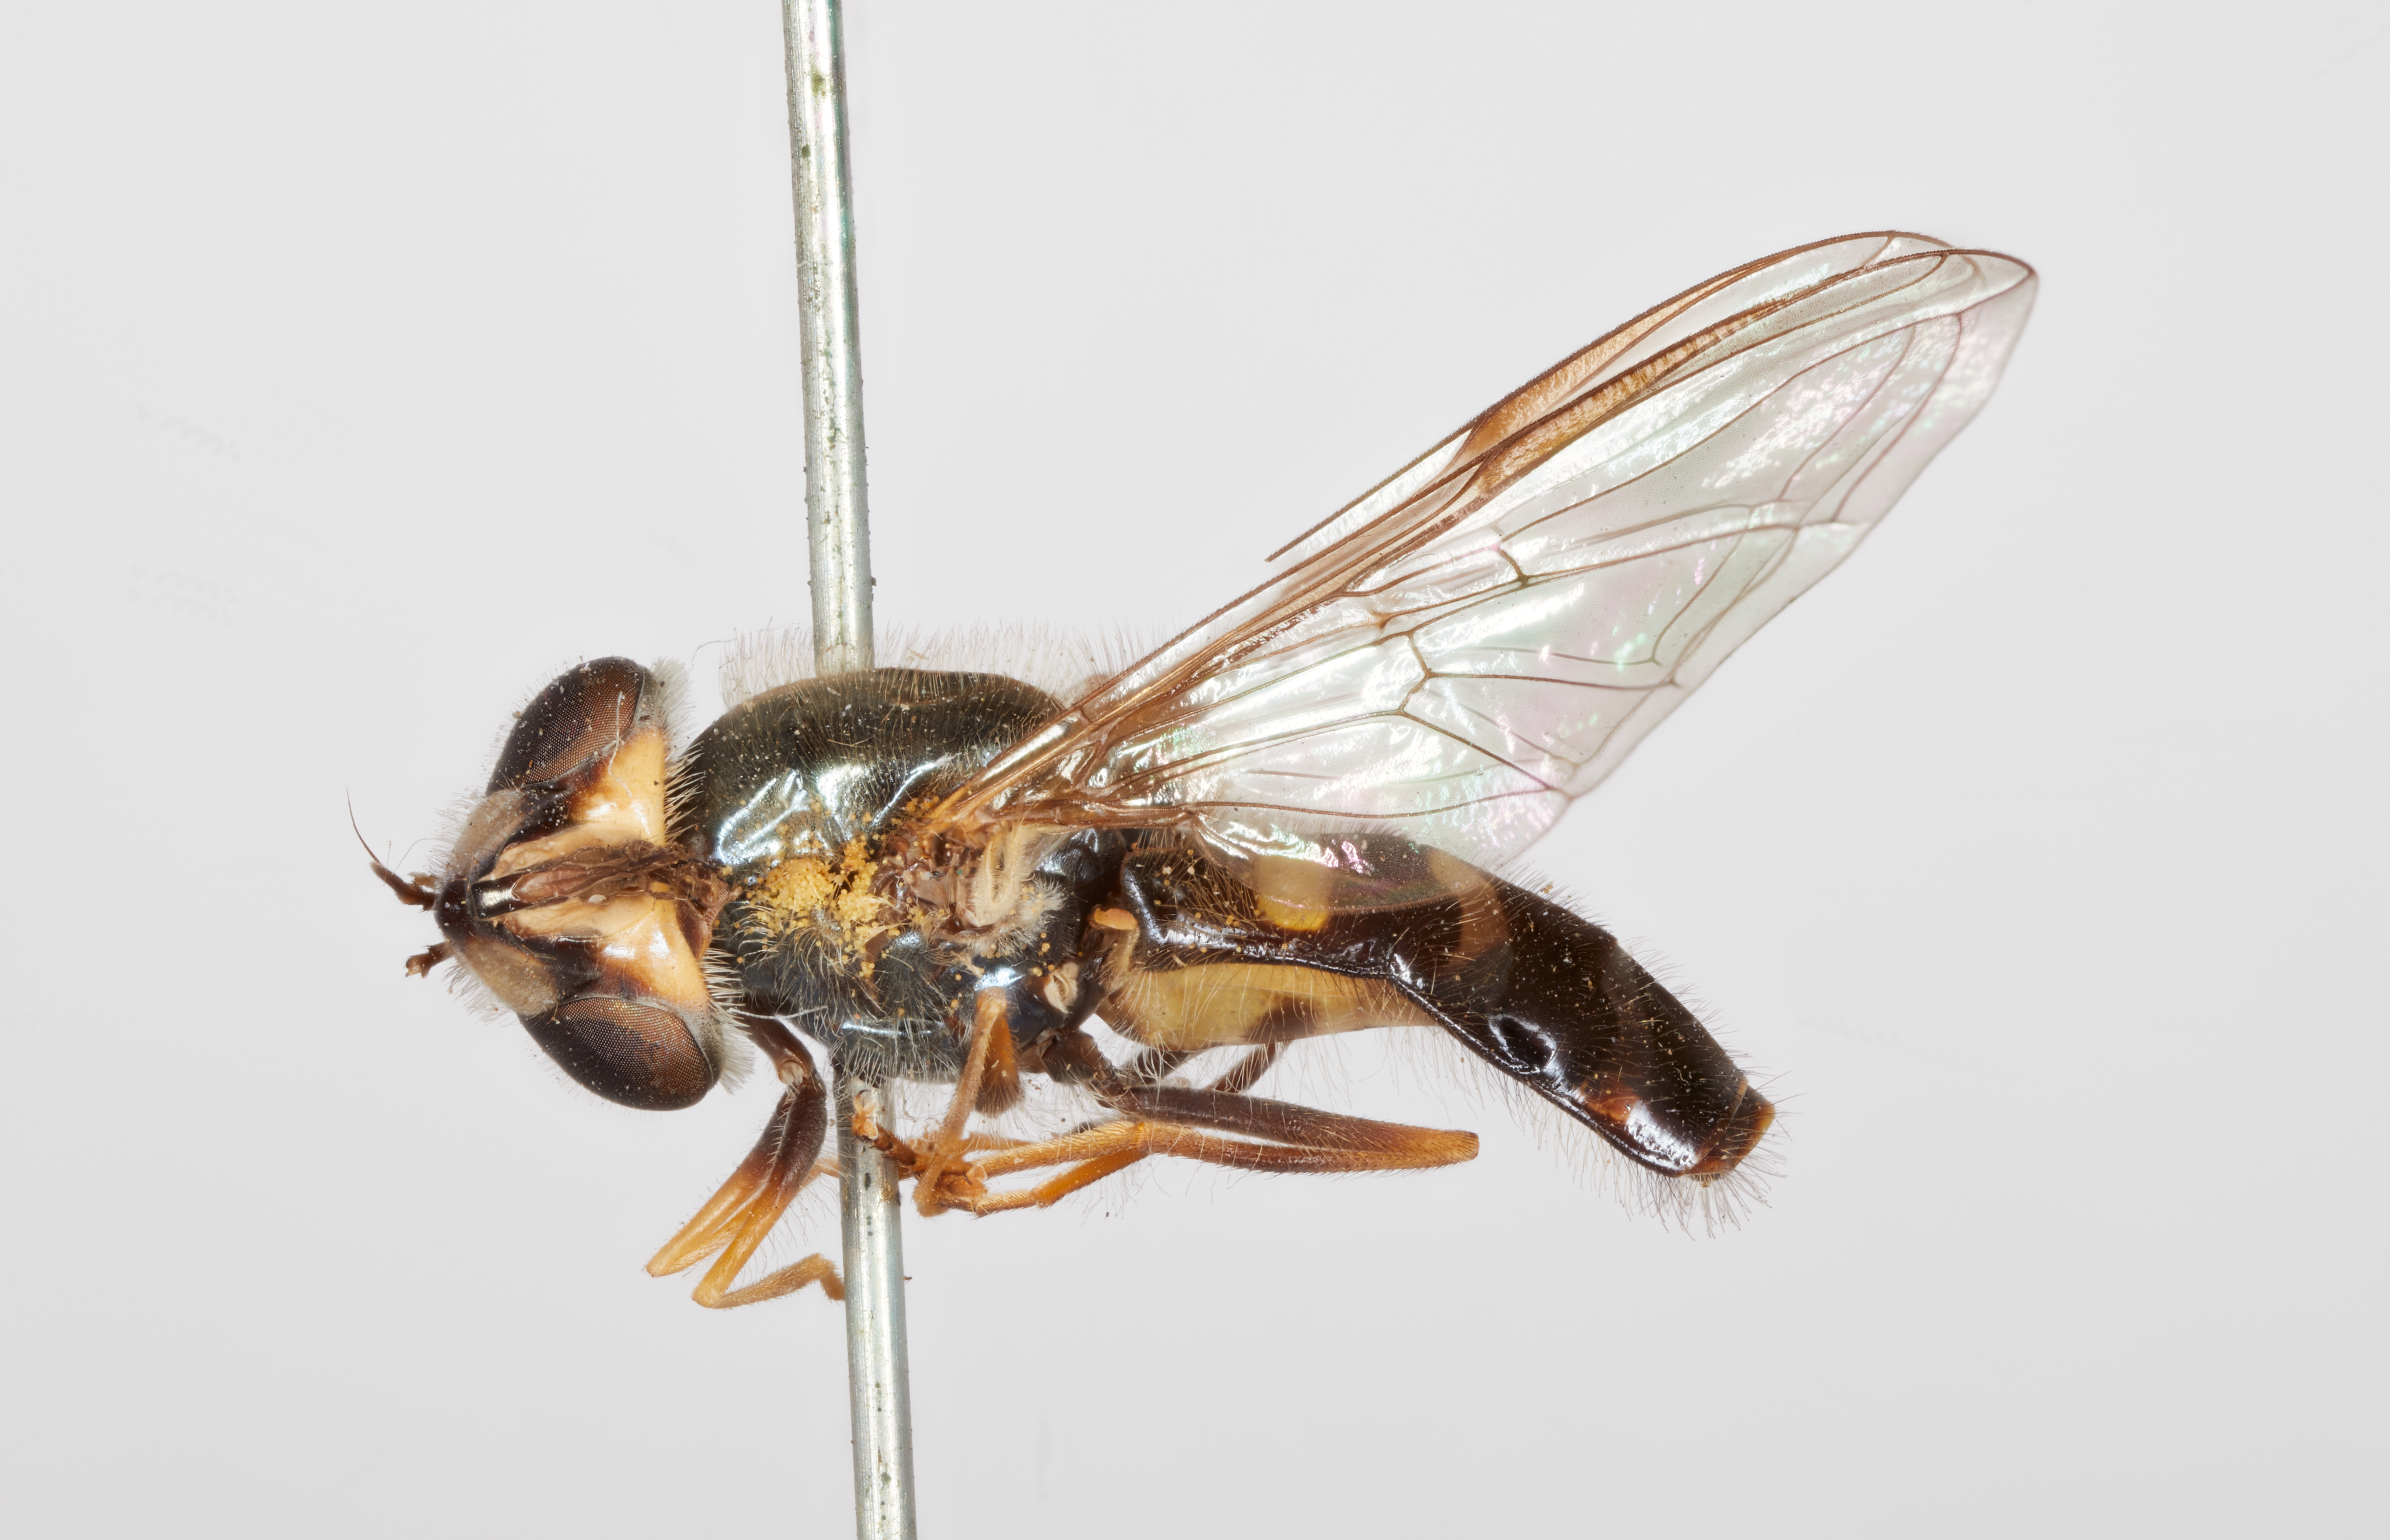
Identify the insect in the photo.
Syrphus creper
